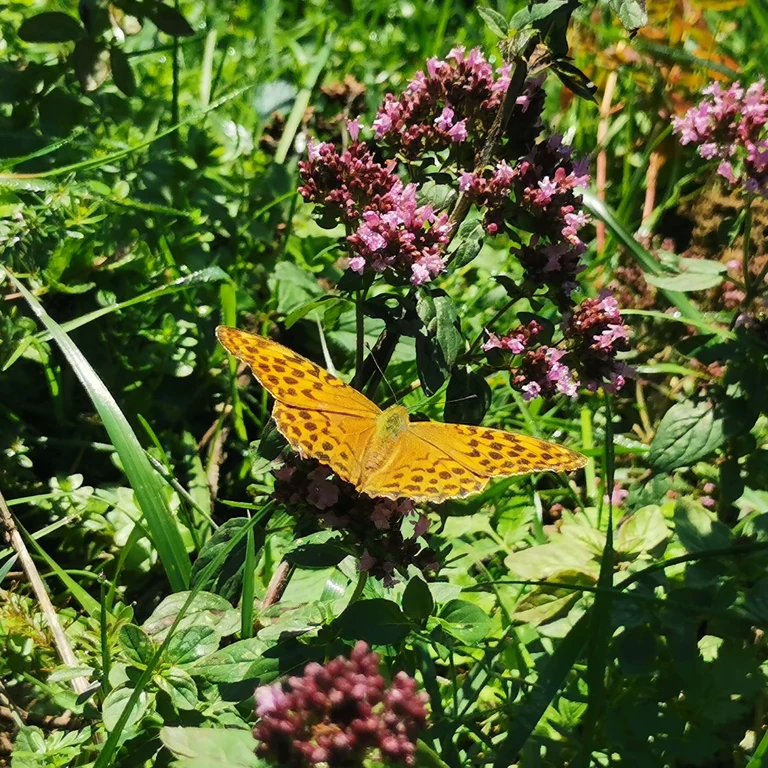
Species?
Argynnis paphia
